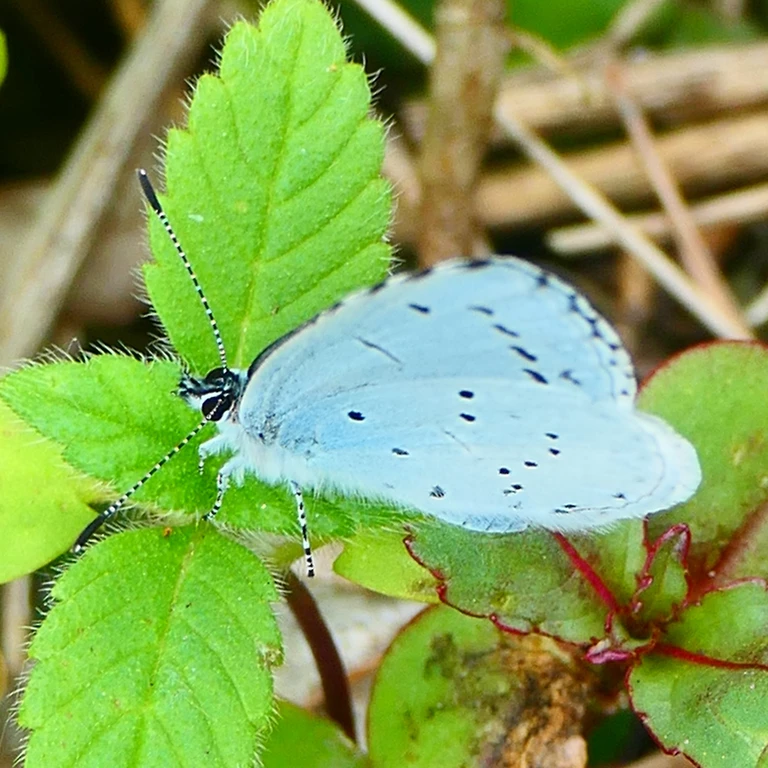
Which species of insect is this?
Celastrina argiolus
